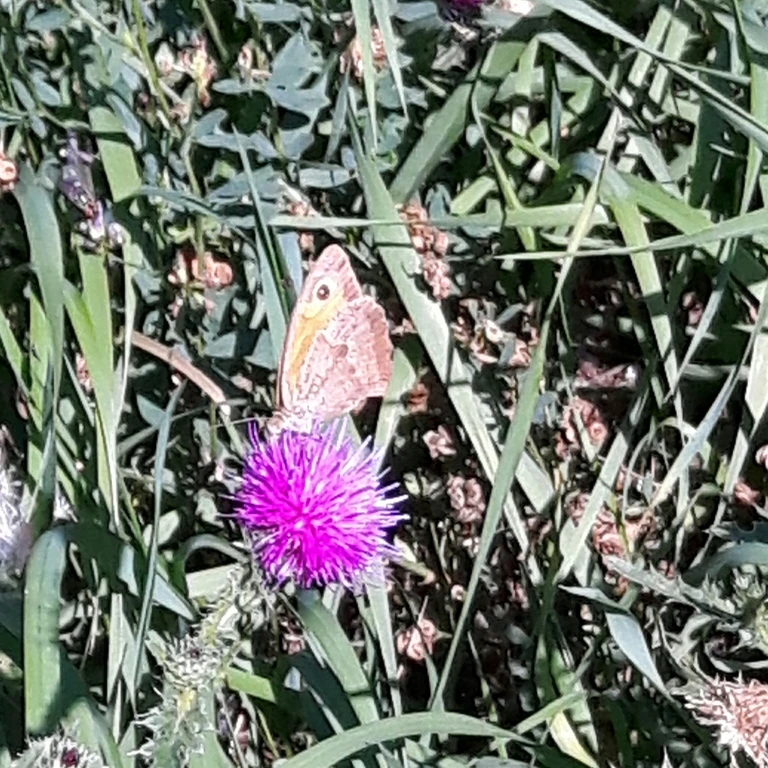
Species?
Maniola jurtina
